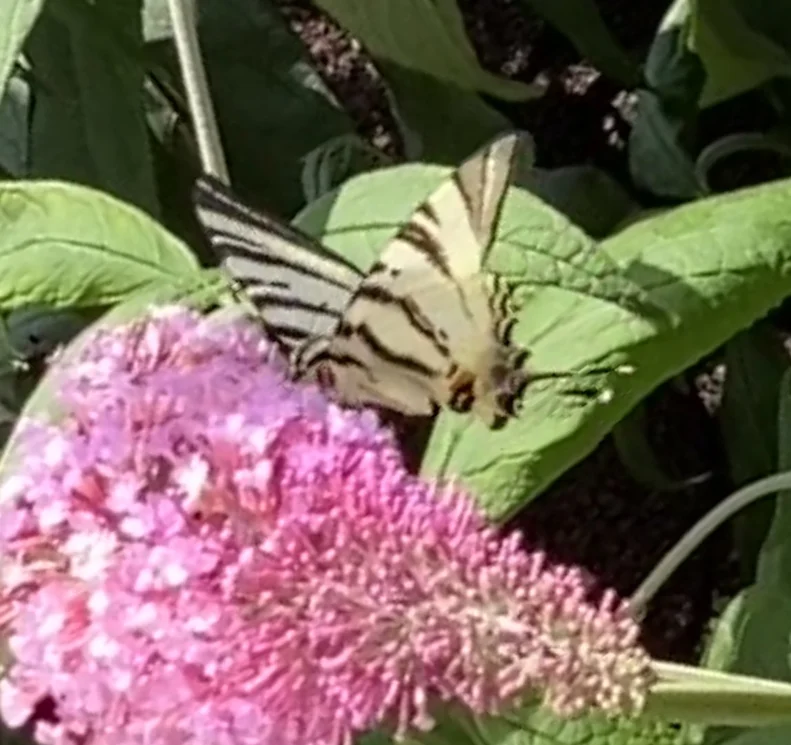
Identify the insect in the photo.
Iphiclides podalirius
